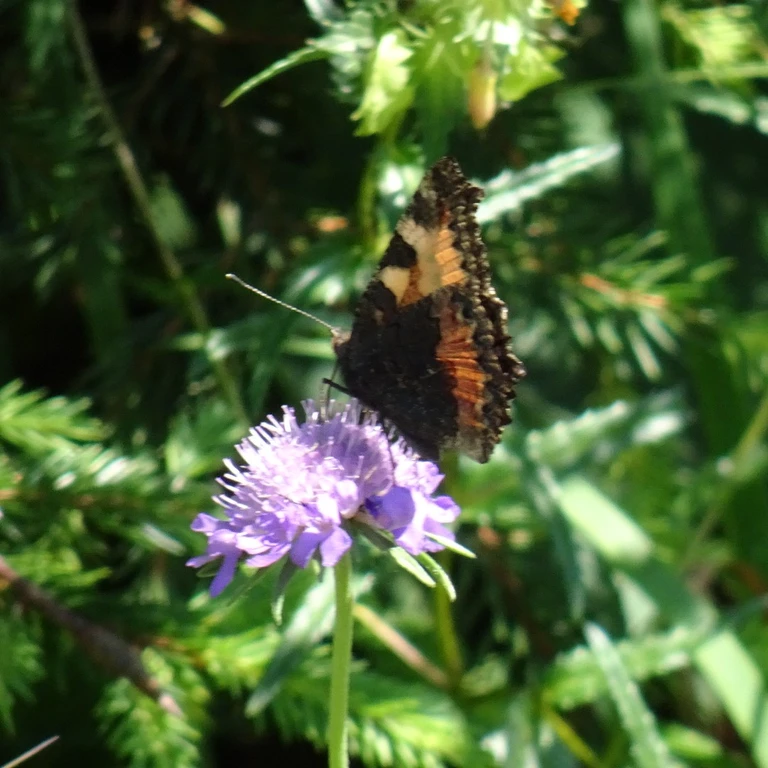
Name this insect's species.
Aglais urticae
